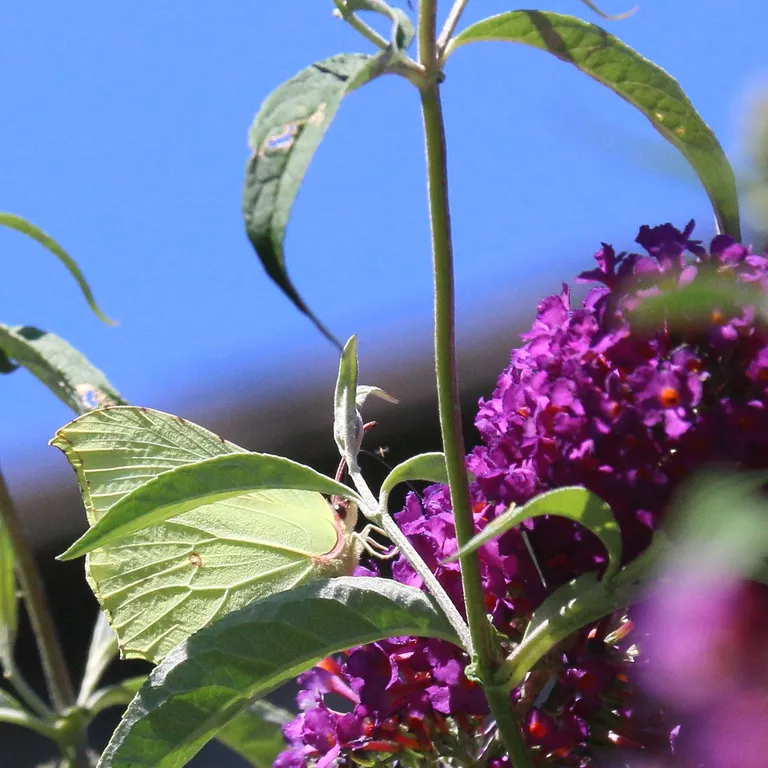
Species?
Gonepteryx rhamni
